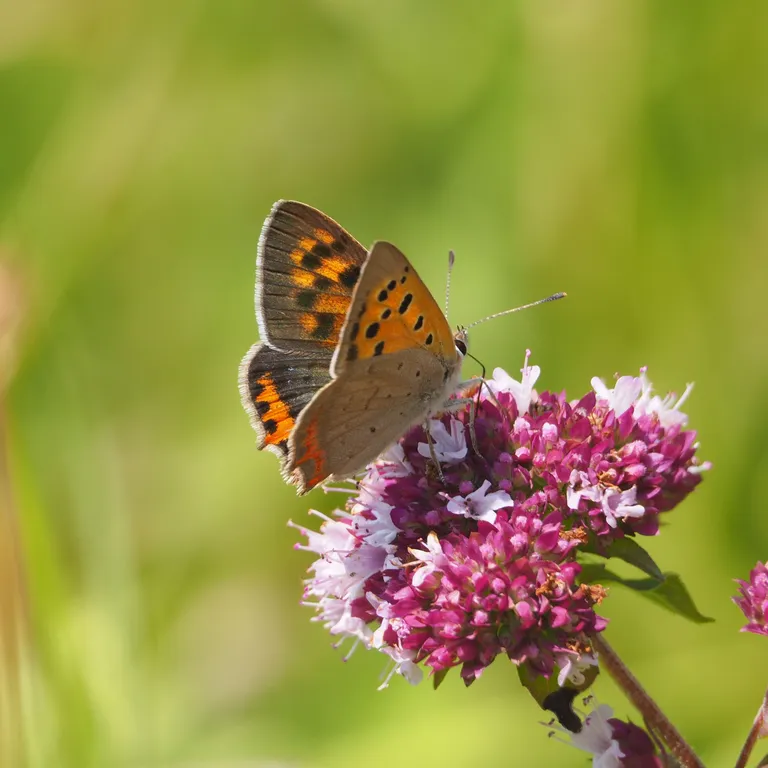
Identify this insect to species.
Lycaena phlaeas
